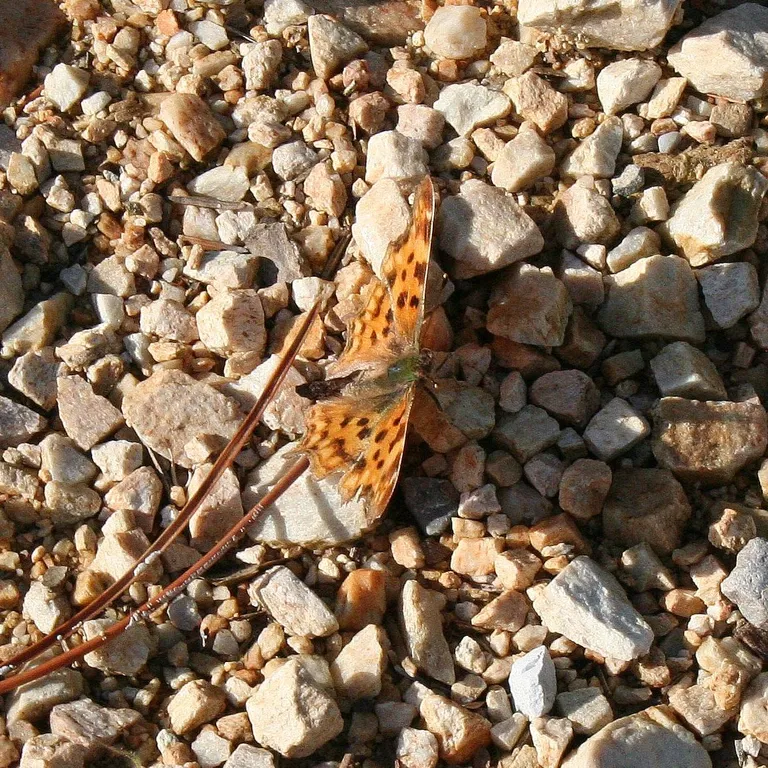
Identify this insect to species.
Polygonia c-album
